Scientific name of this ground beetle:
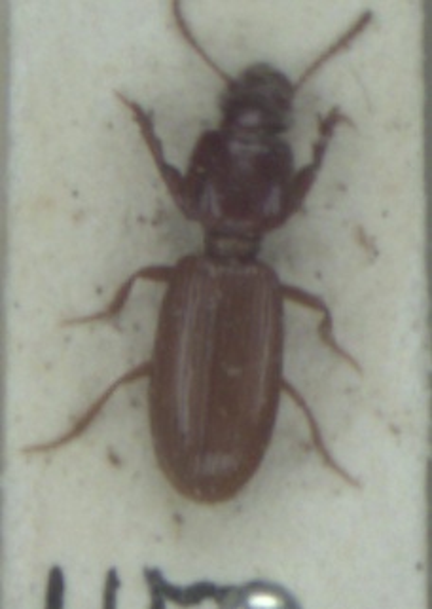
Clivina fossor
